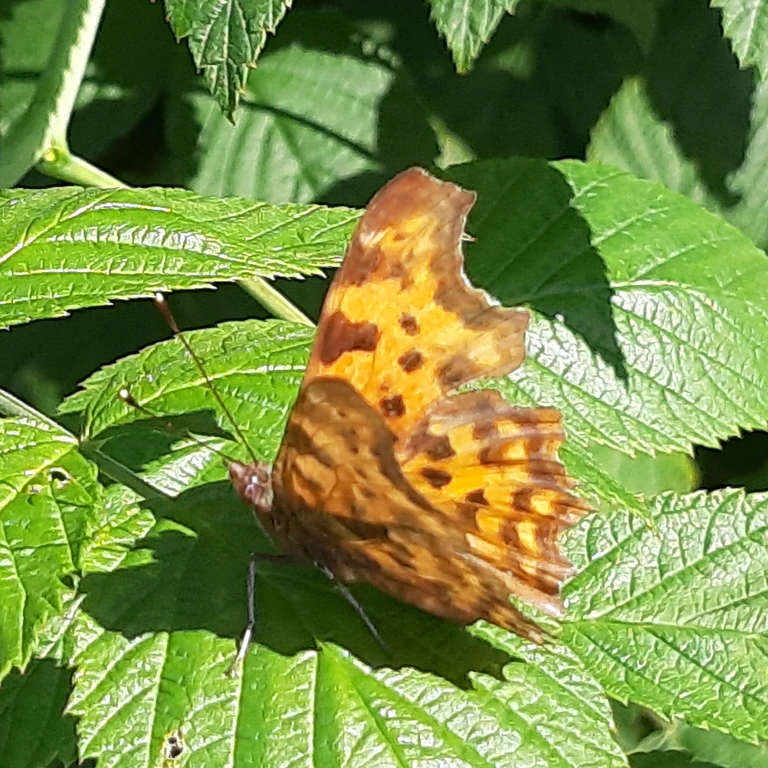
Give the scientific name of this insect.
Polygonia c-album
